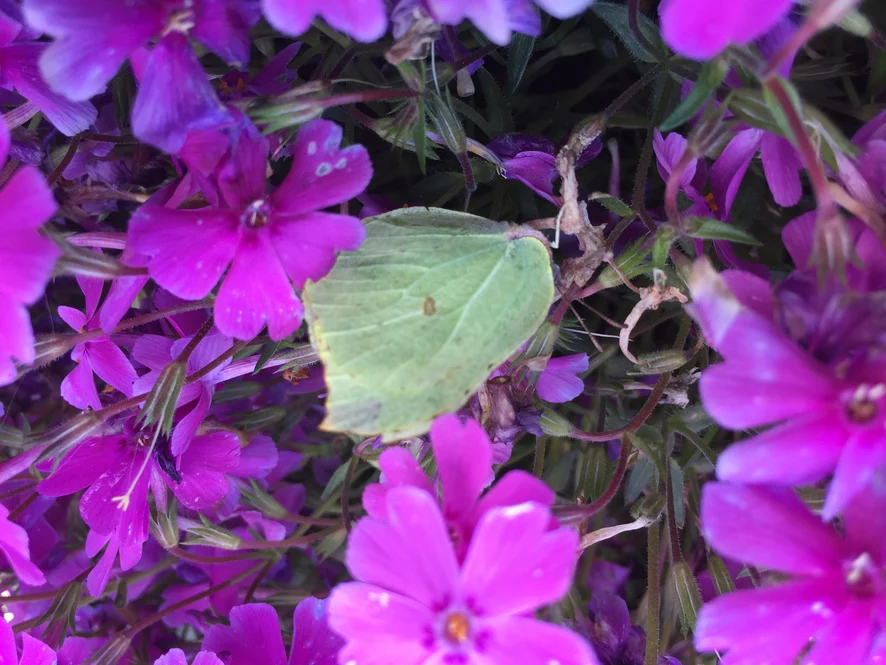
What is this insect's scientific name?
Gonepteryx rhamni
